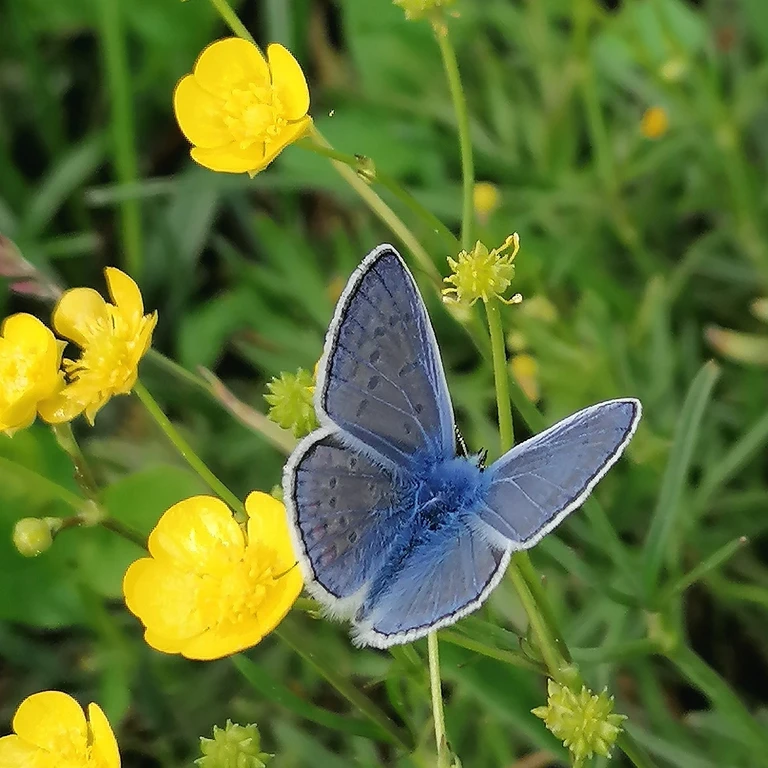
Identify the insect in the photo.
Polyommatus icarus
